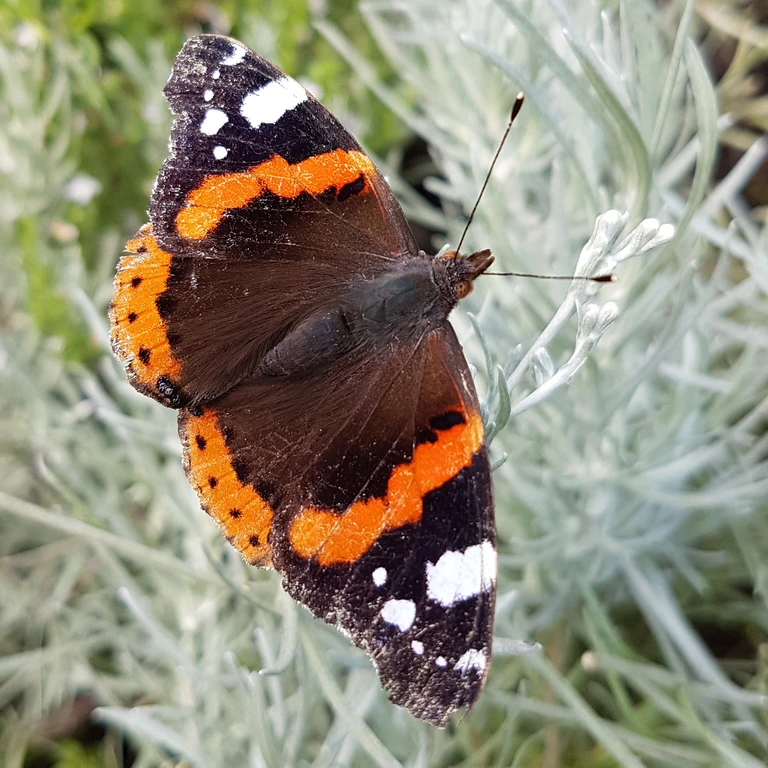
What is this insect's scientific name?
Vanessa atalanta
